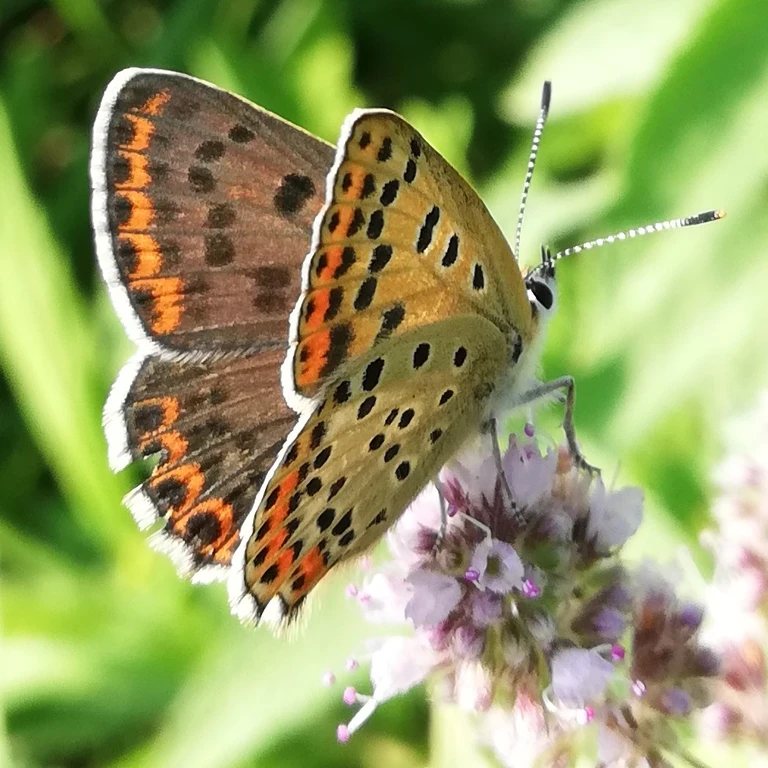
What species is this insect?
Lycaena tityrus (also Loweia tityrus)
